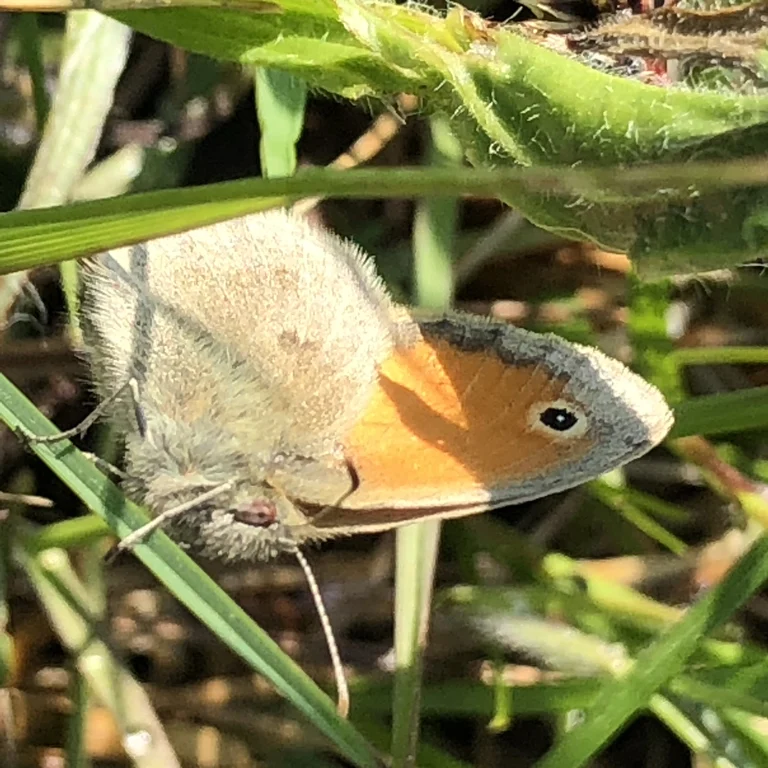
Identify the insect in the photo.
Coenonympha pamphilus
